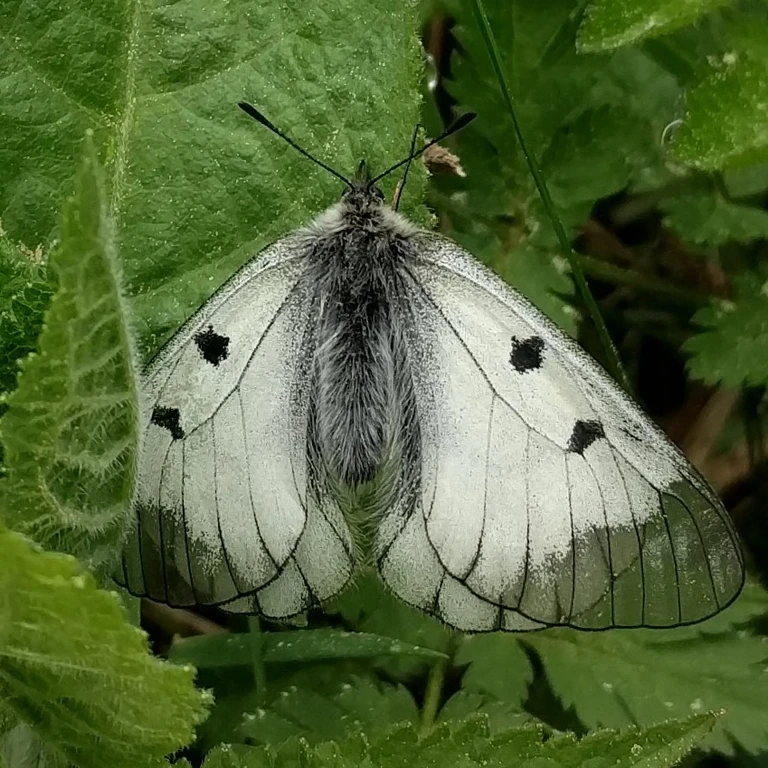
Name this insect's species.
Parnassius mnemosyne
